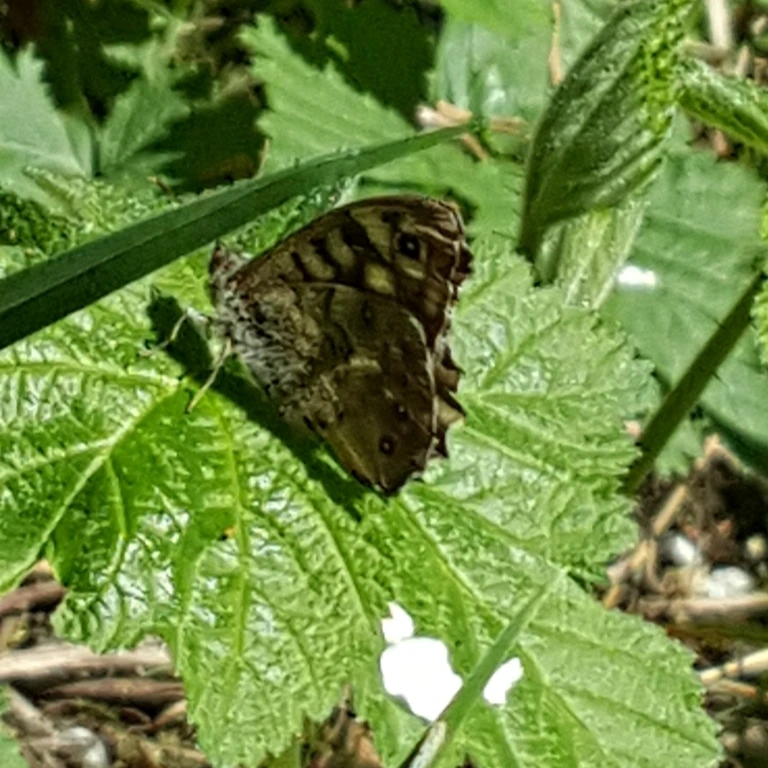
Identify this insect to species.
Pararge aegeria
